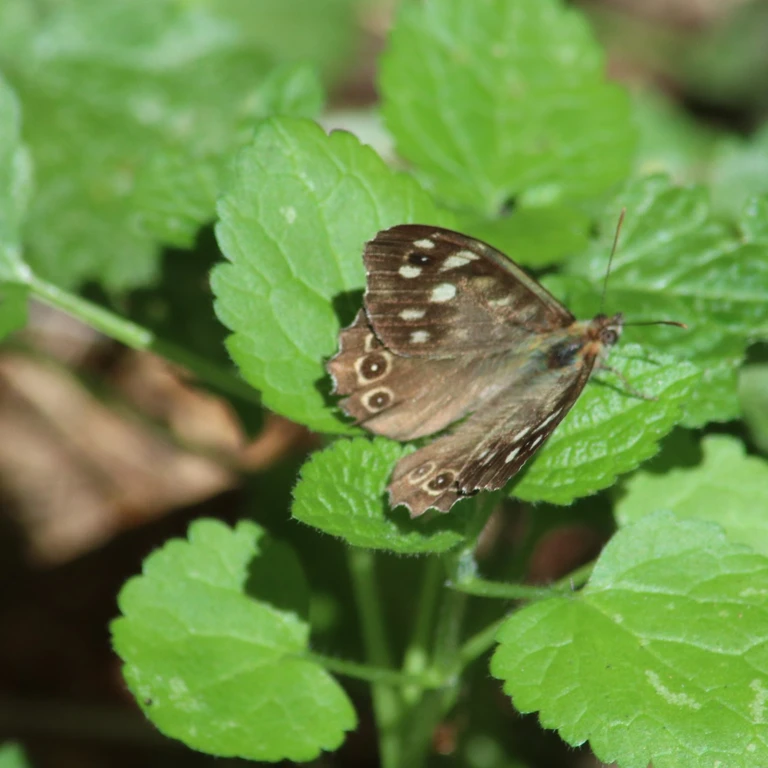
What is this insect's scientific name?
Pararge aegeria
